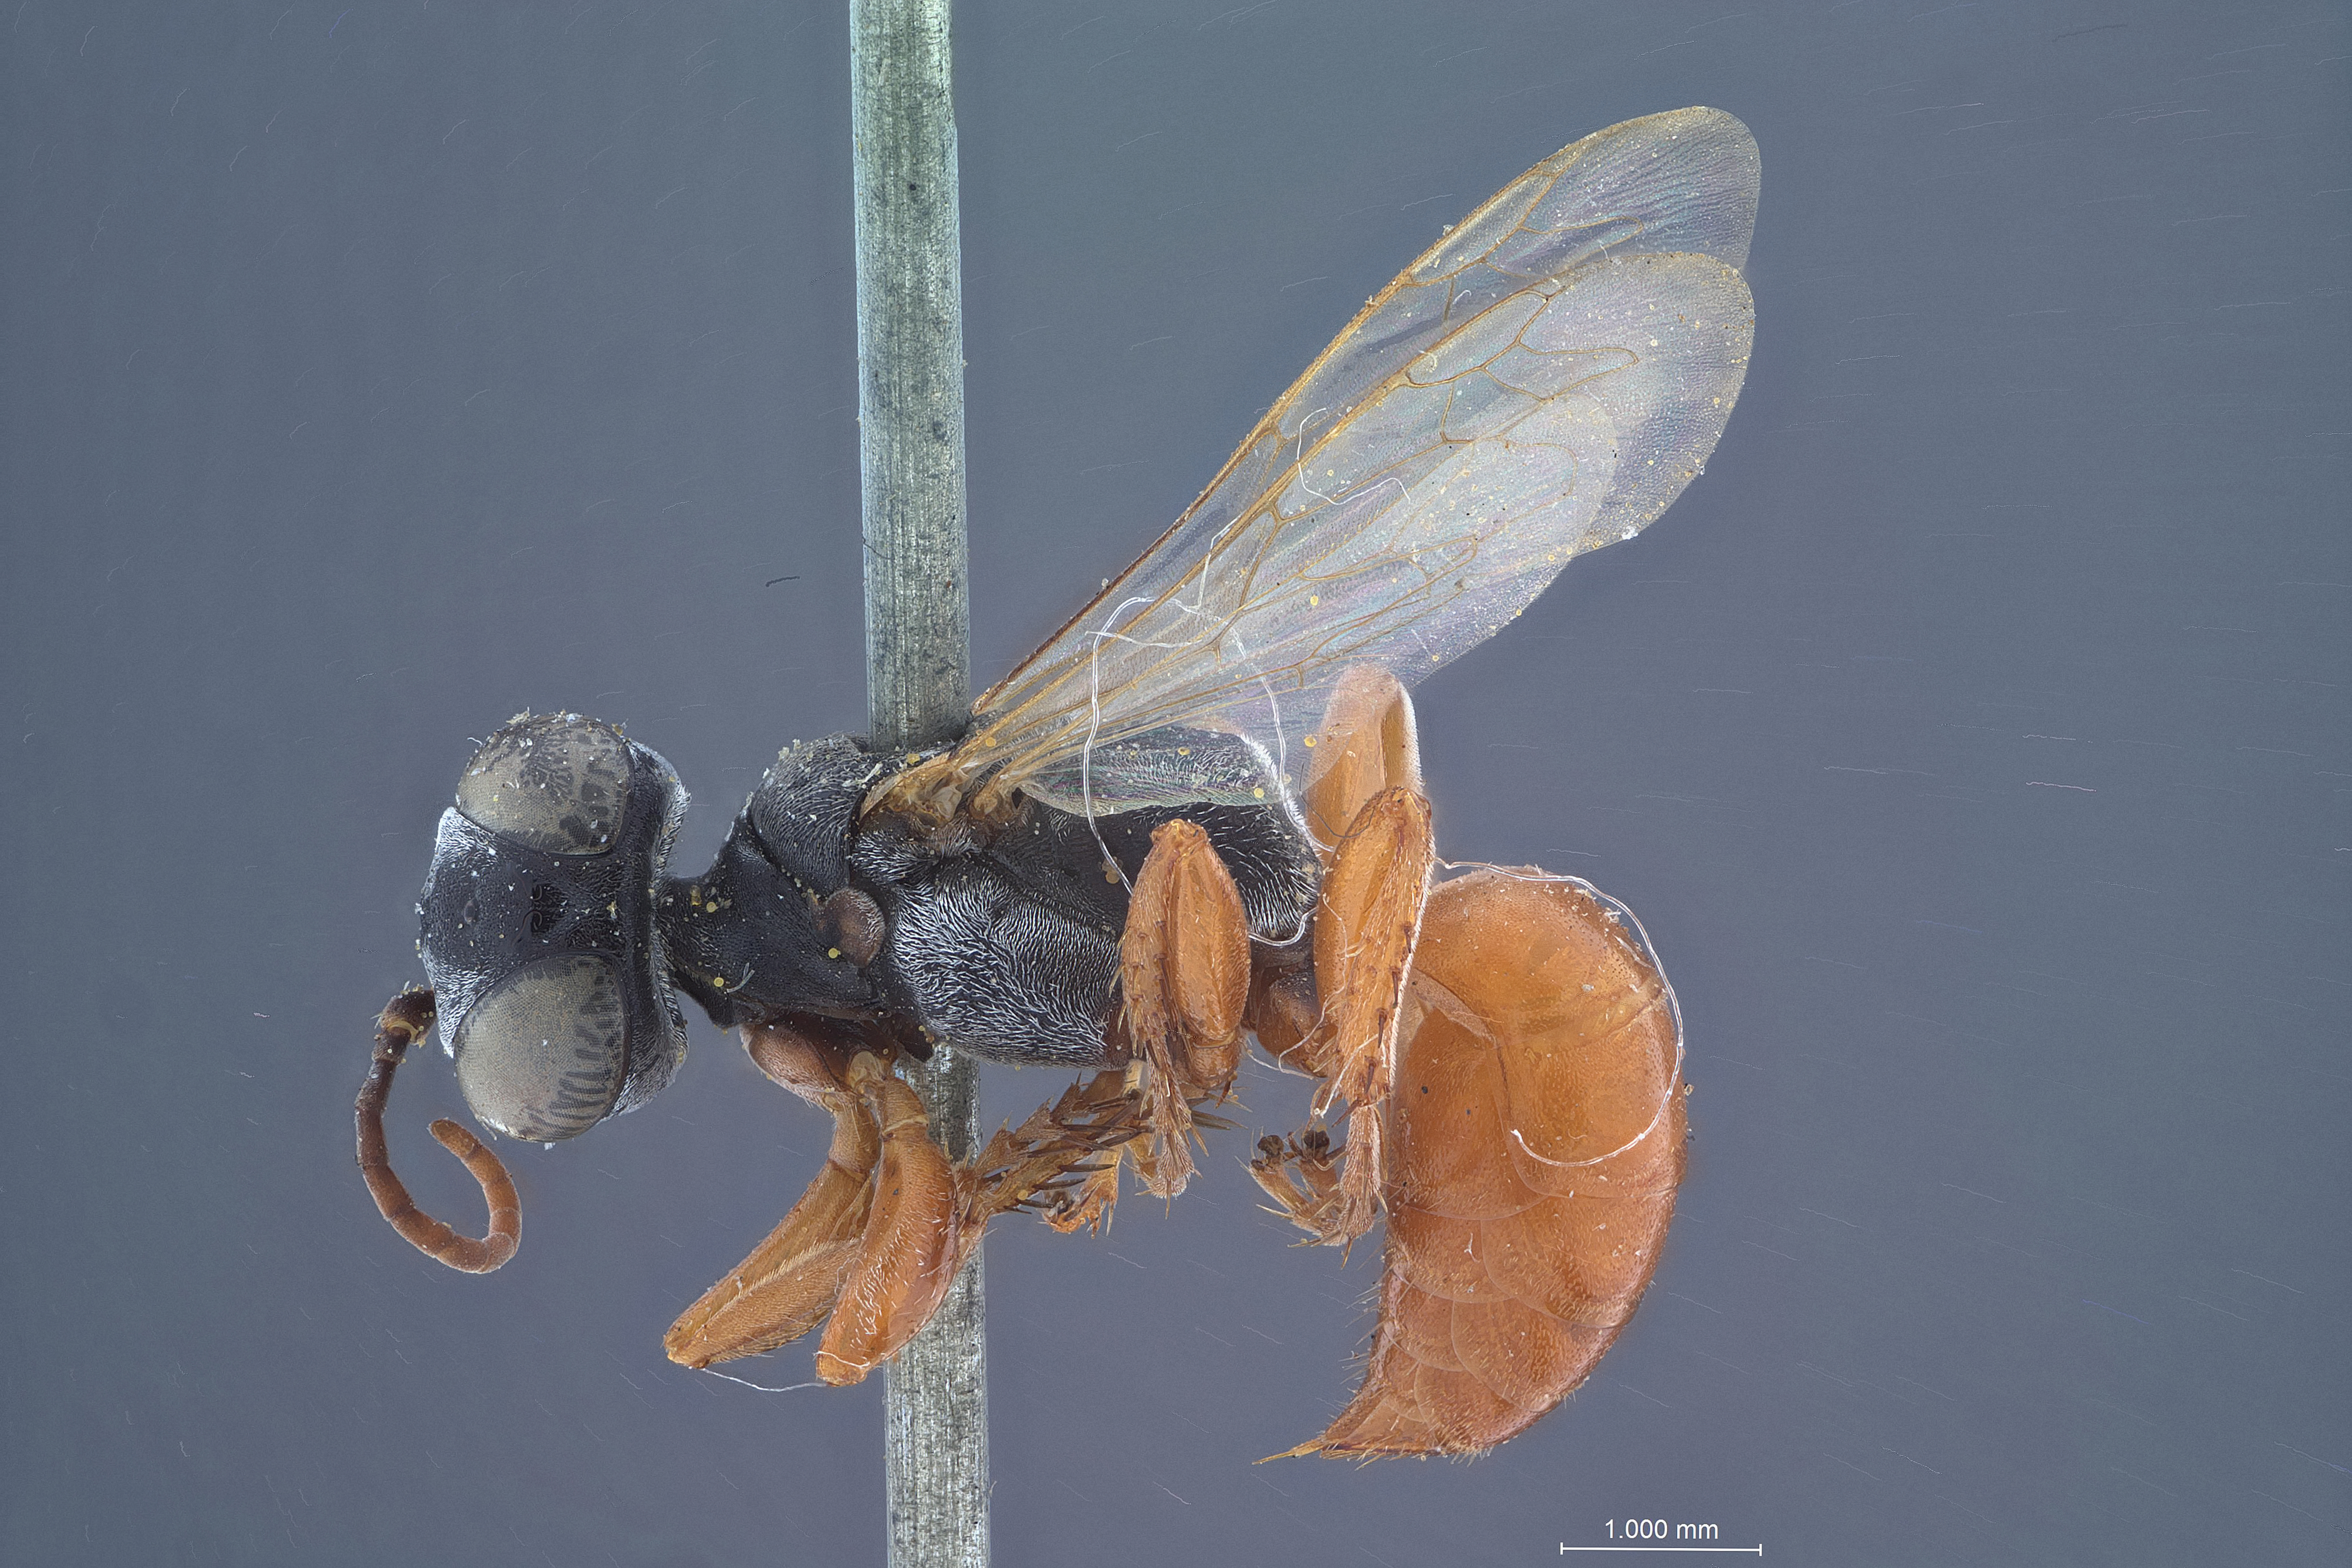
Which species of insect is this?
Larropsis portianus
